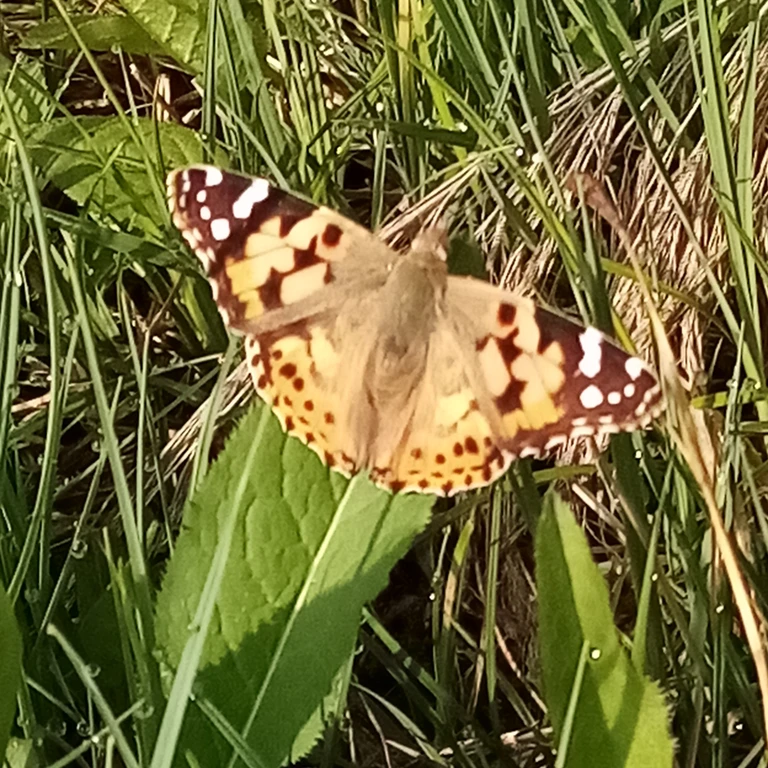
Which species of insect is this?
Vanessa cardui
